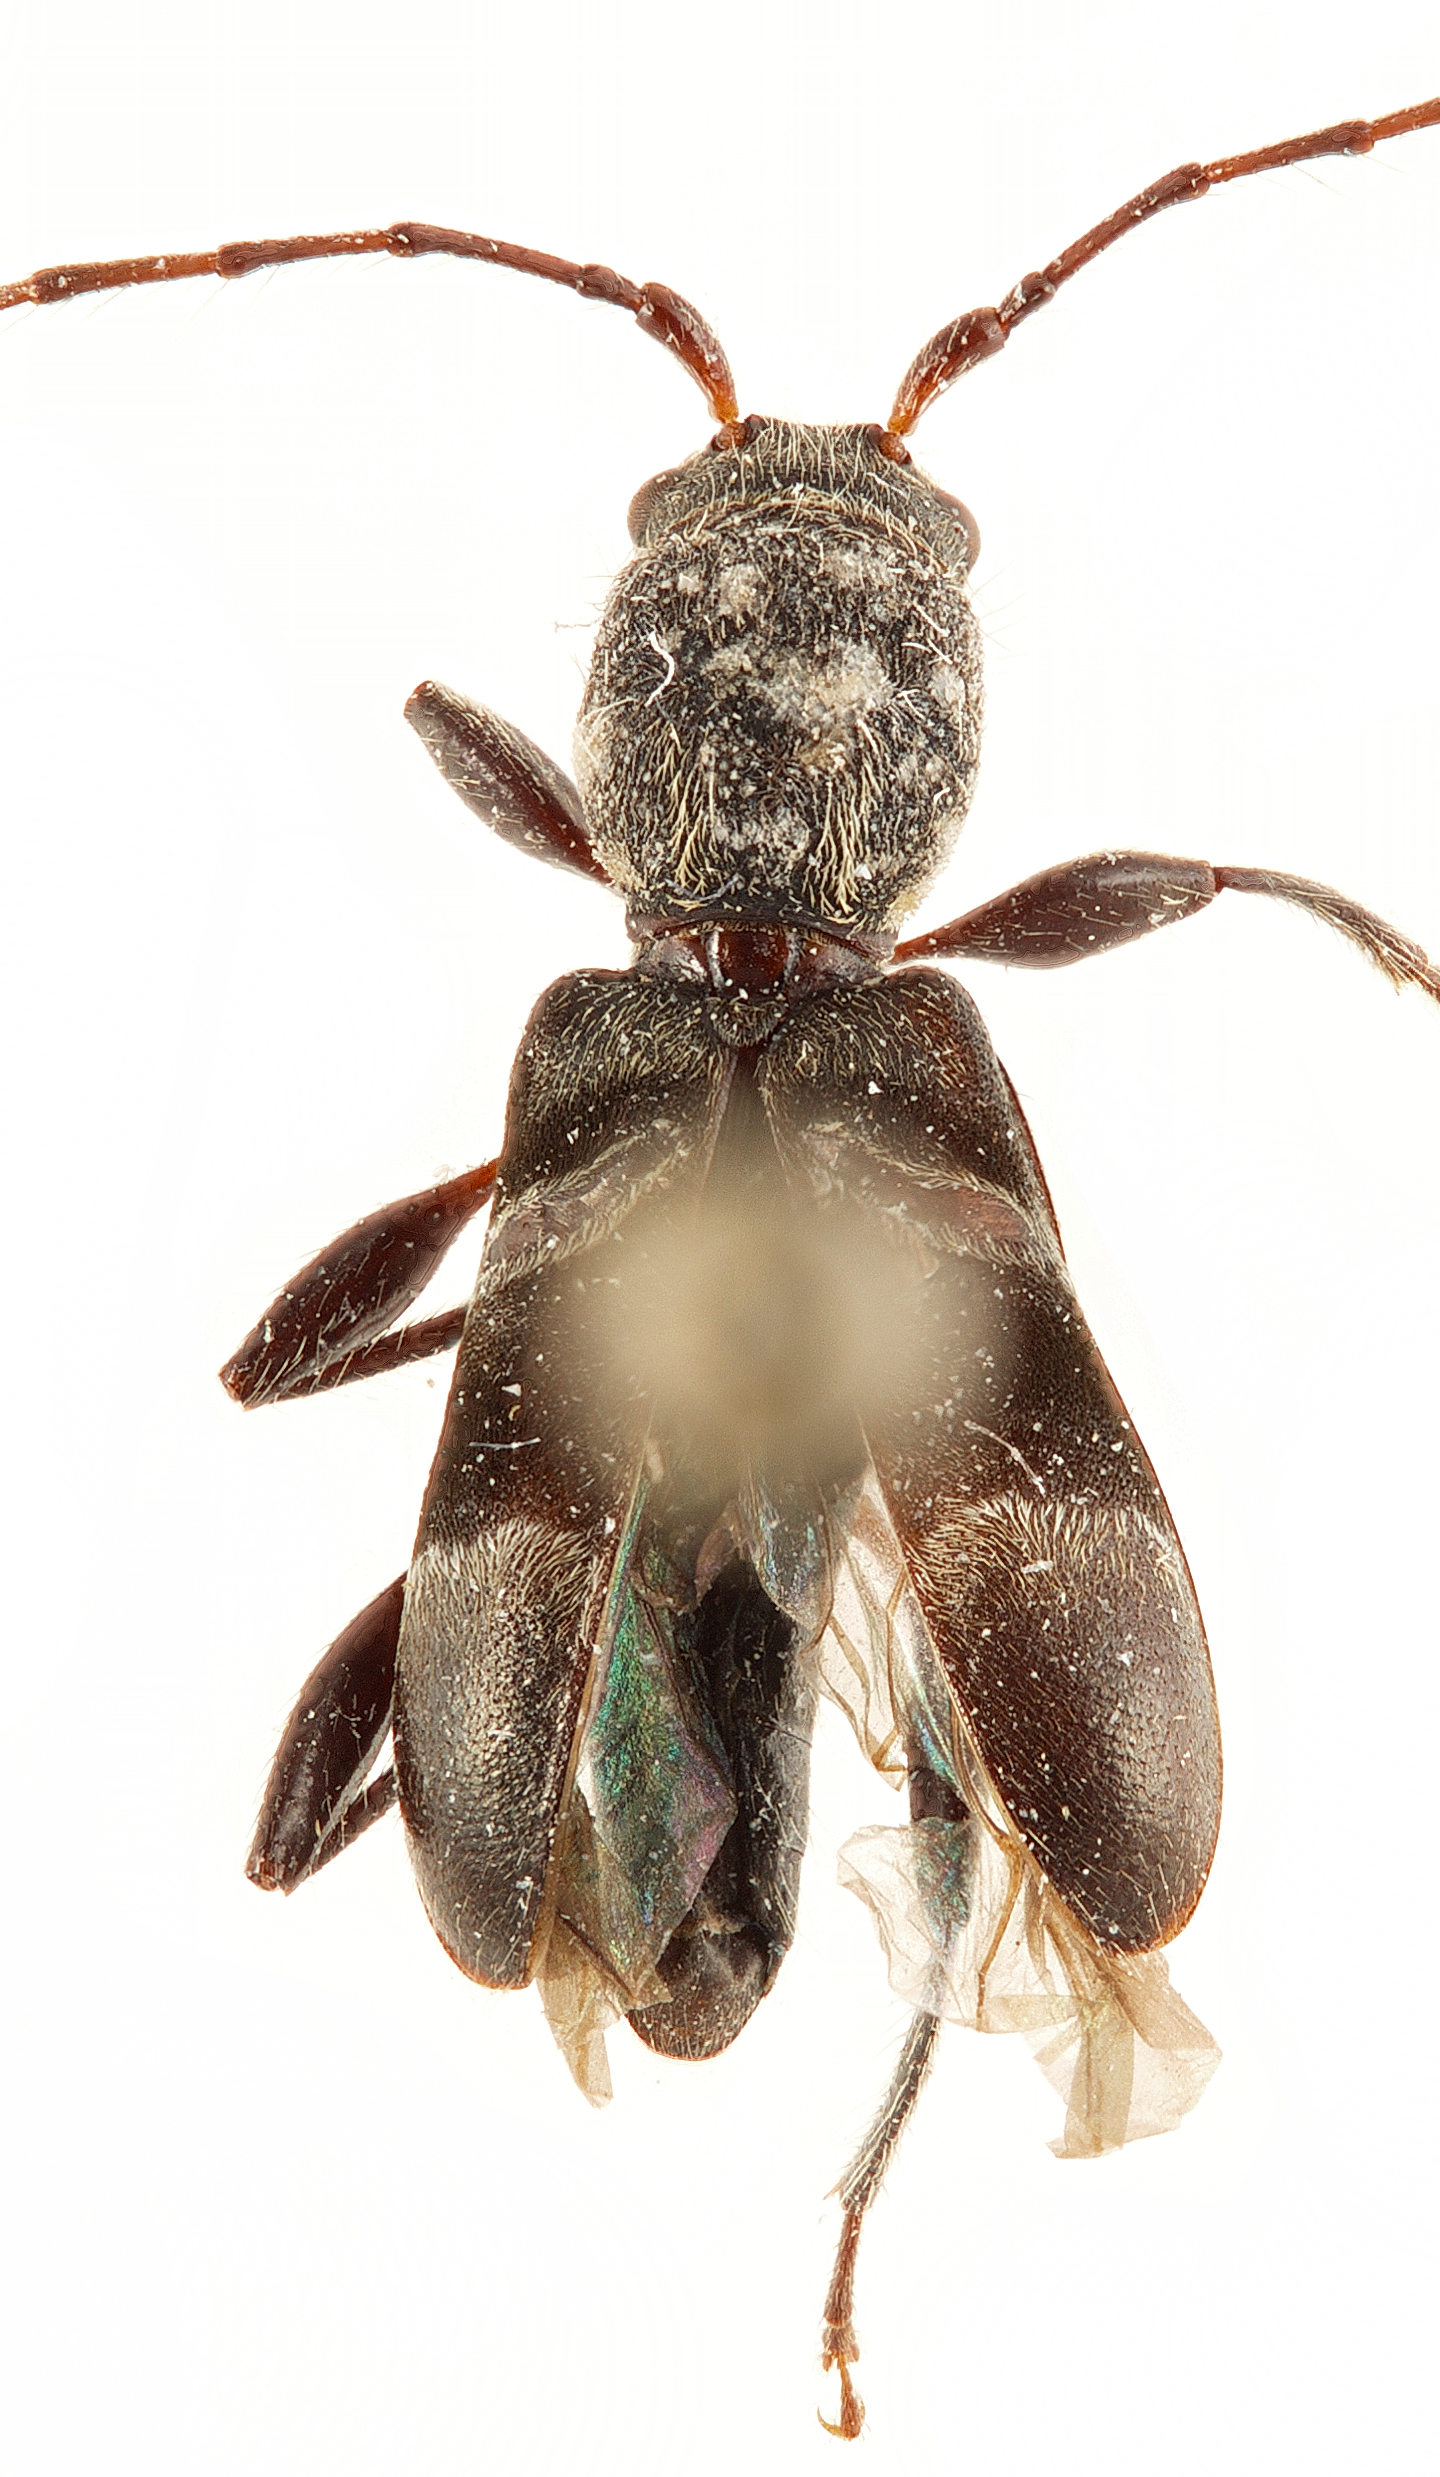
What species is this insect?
Tilloclytus geminatus
